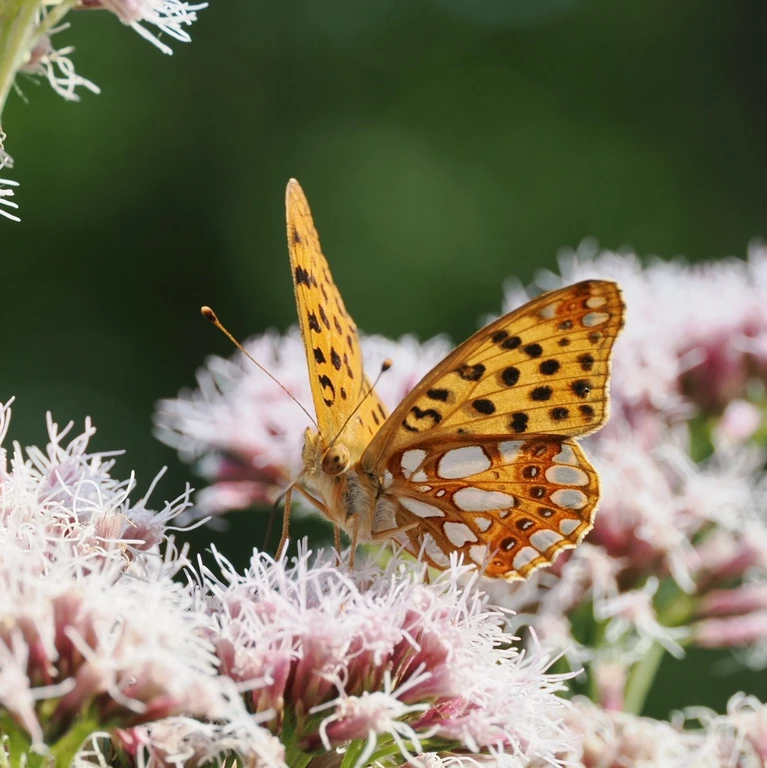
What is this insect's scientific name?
Issoria lathonia
